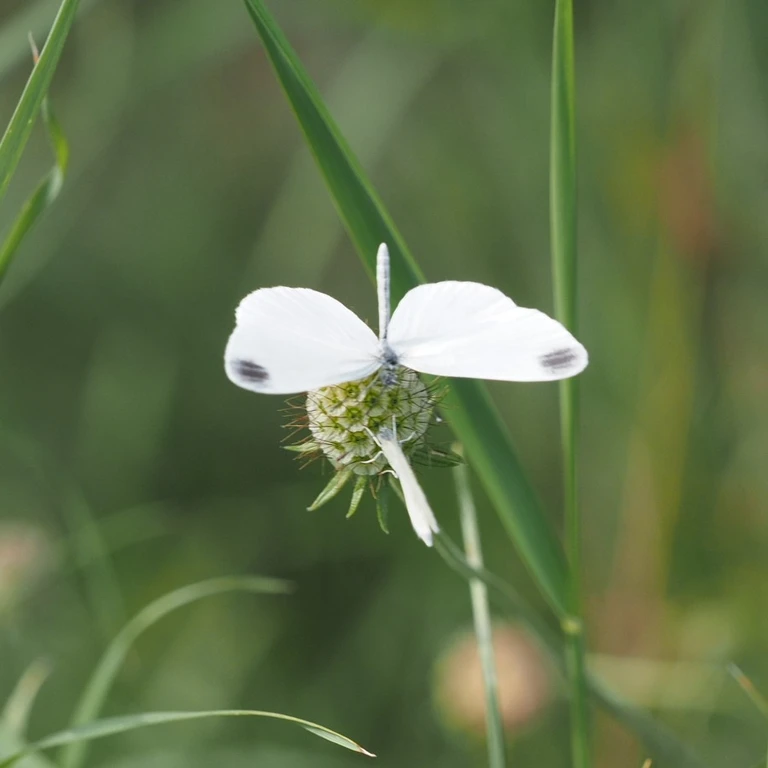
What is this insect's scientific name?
Leptidea sinapis/juvernica
